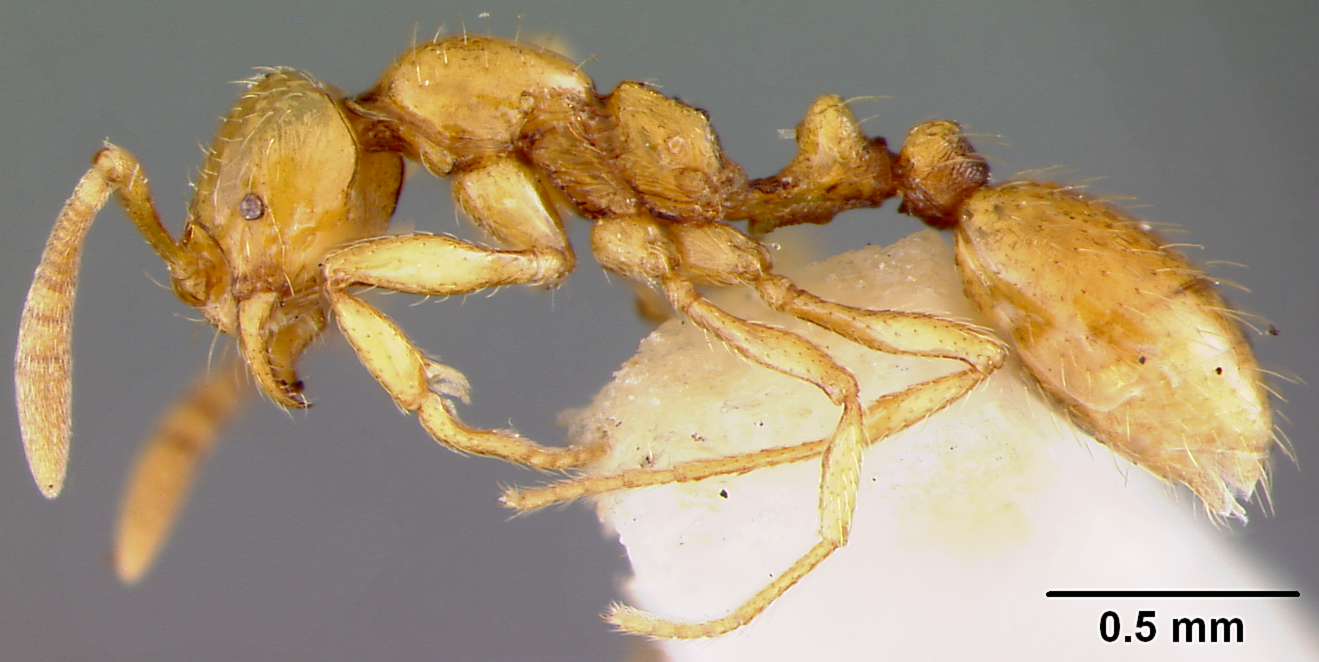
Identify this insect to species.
Megalomyrmex miri
